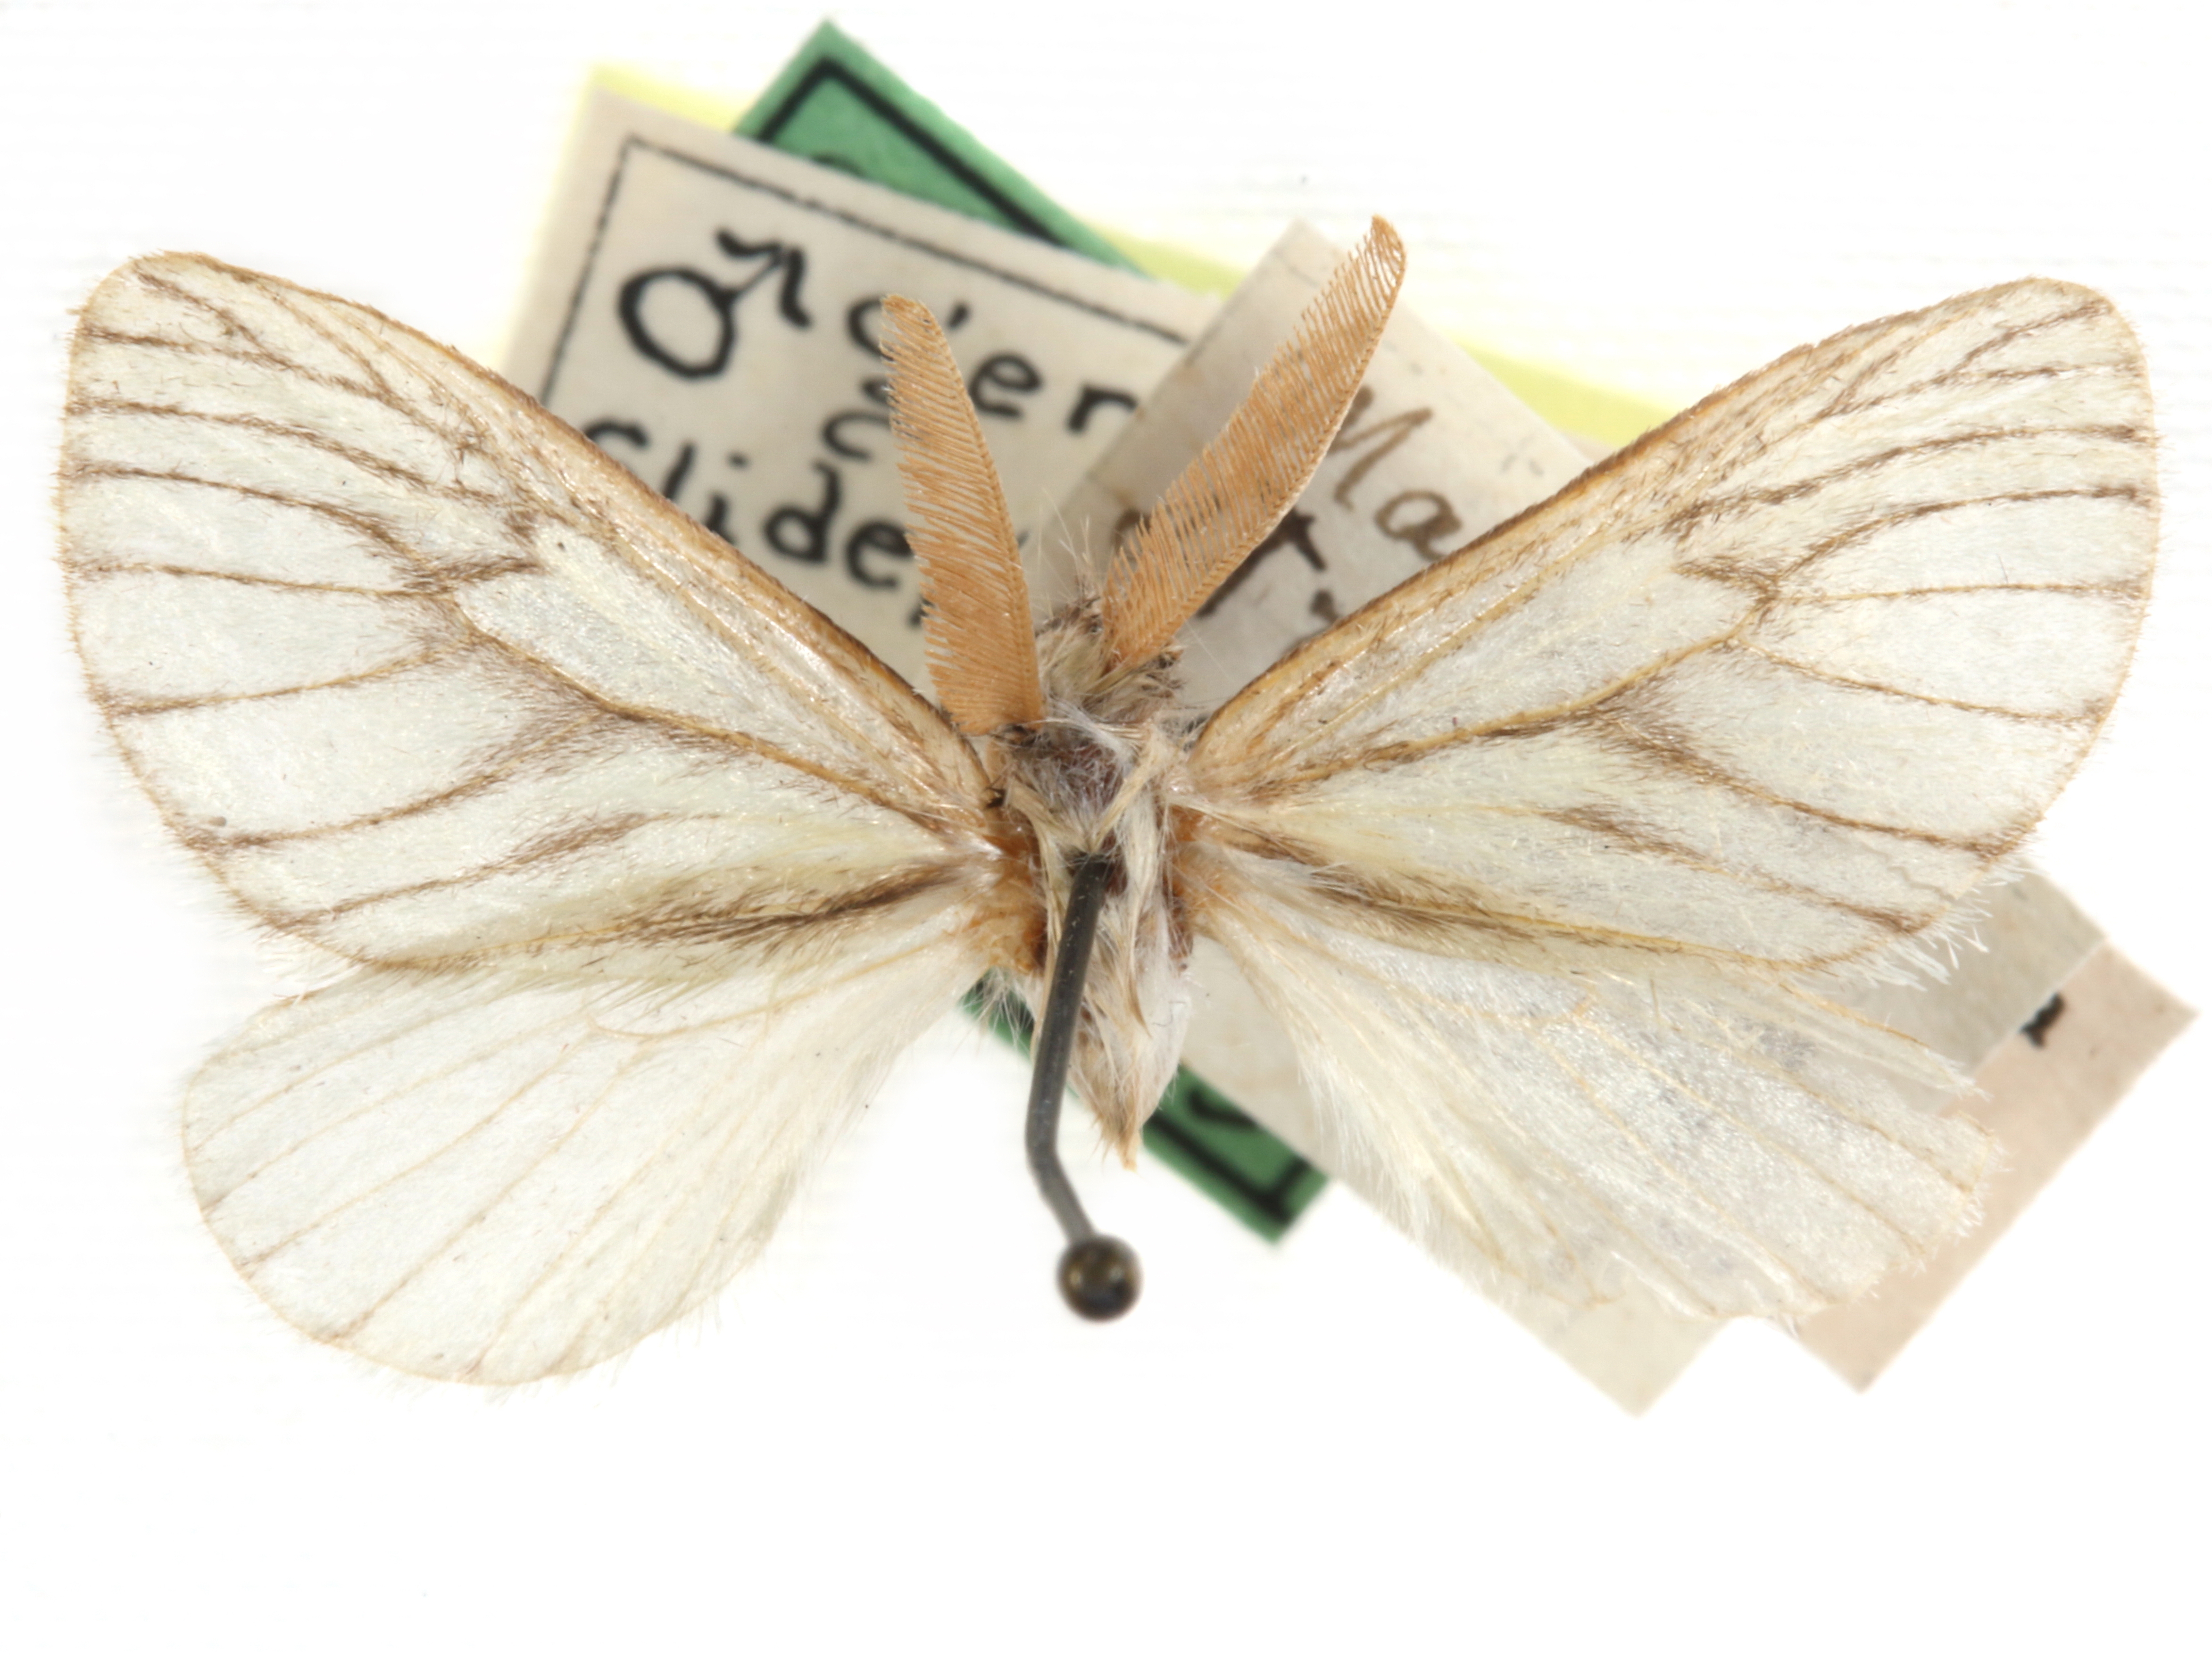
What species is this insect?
Malmella strigiprima
